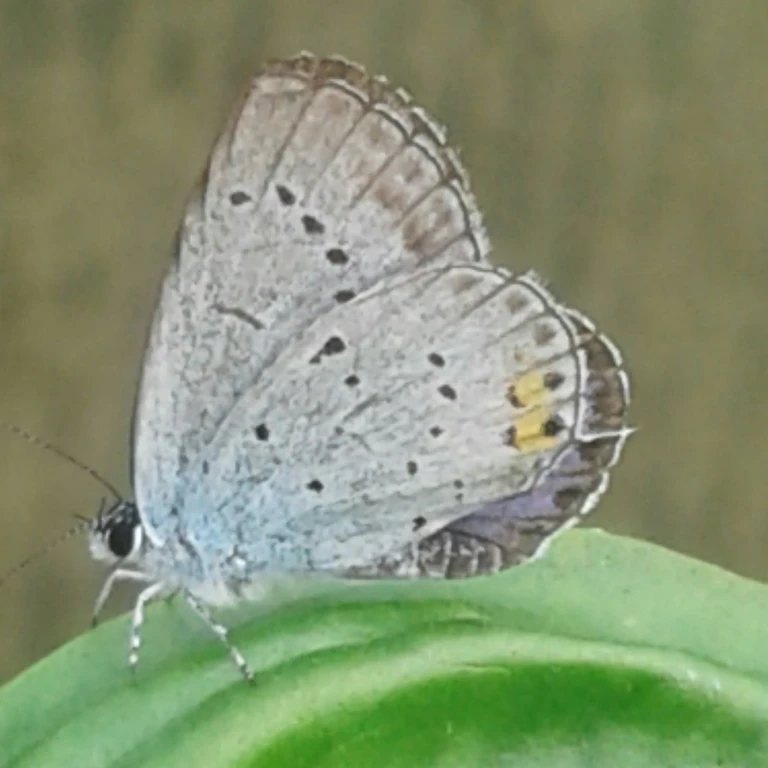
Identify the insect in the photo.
Cupido argiades (also Elkalyce argiades)
